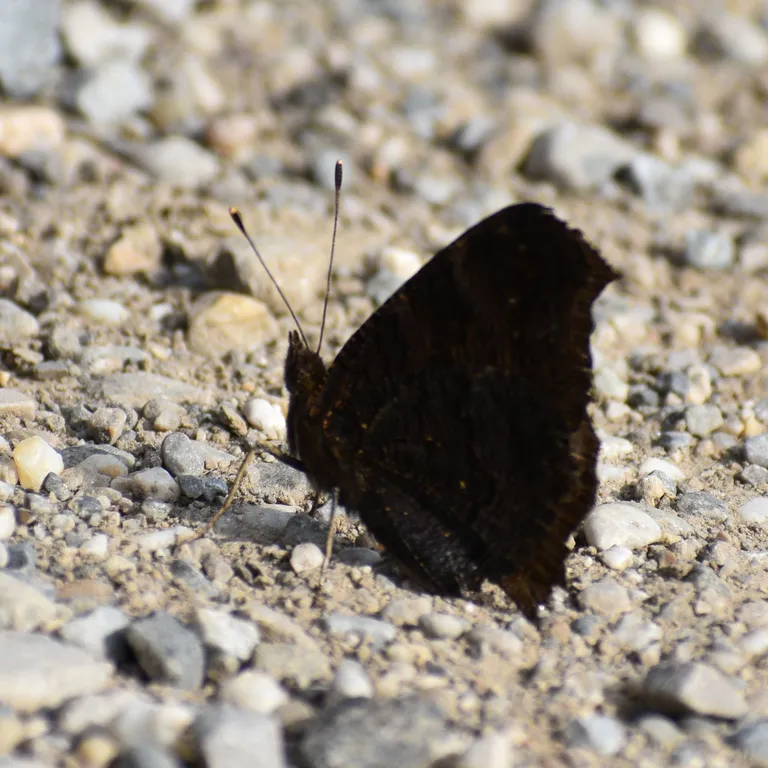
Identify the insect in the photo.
Aglais io
